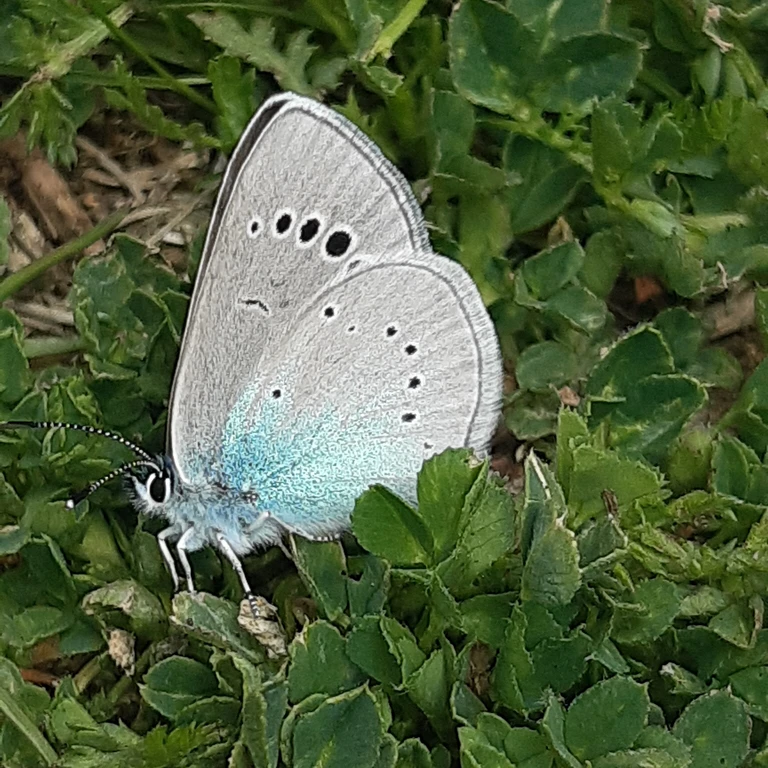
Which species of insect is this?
Glaucopsyche alexis
